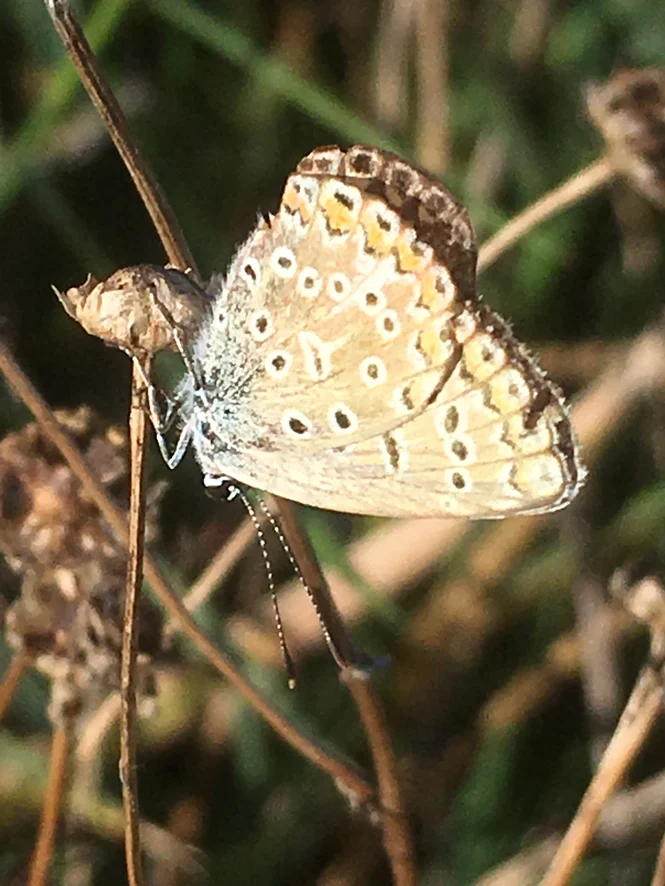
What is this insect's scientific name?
Polyommatus icarus
